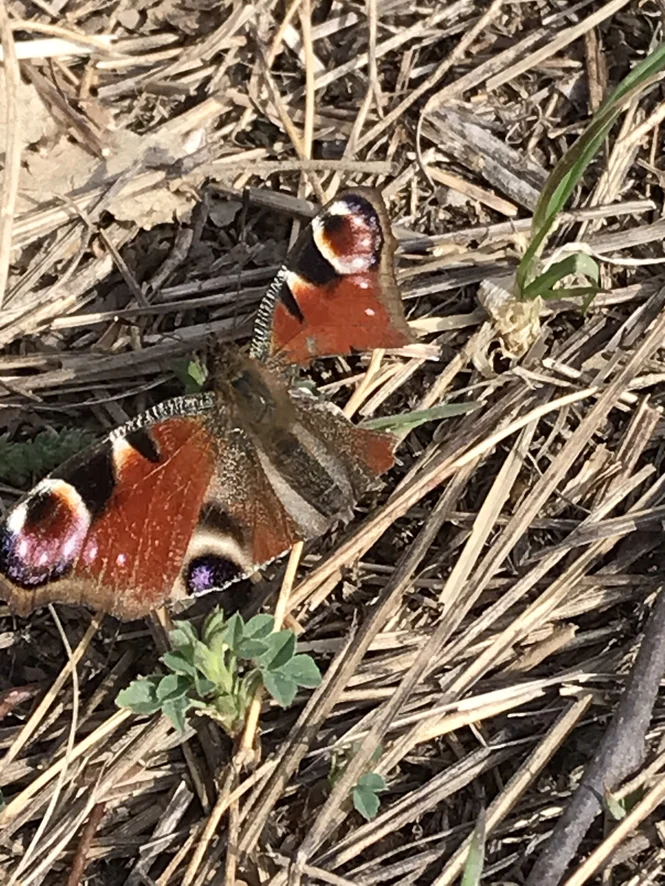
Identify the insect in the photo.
Aglais io
